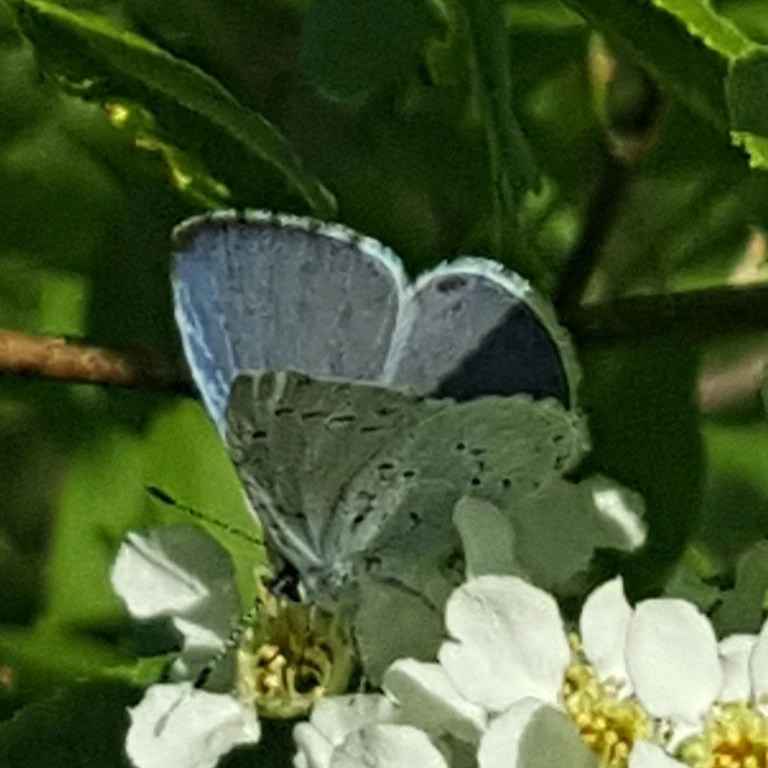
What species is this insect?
Celastrina argiolus
